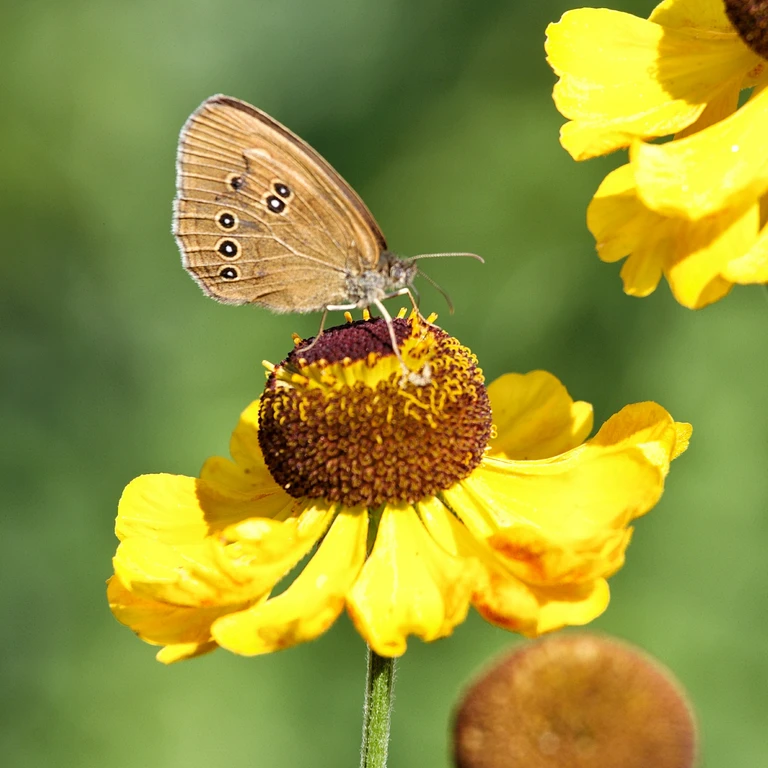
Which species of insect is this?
Aphantopus hyperantus
